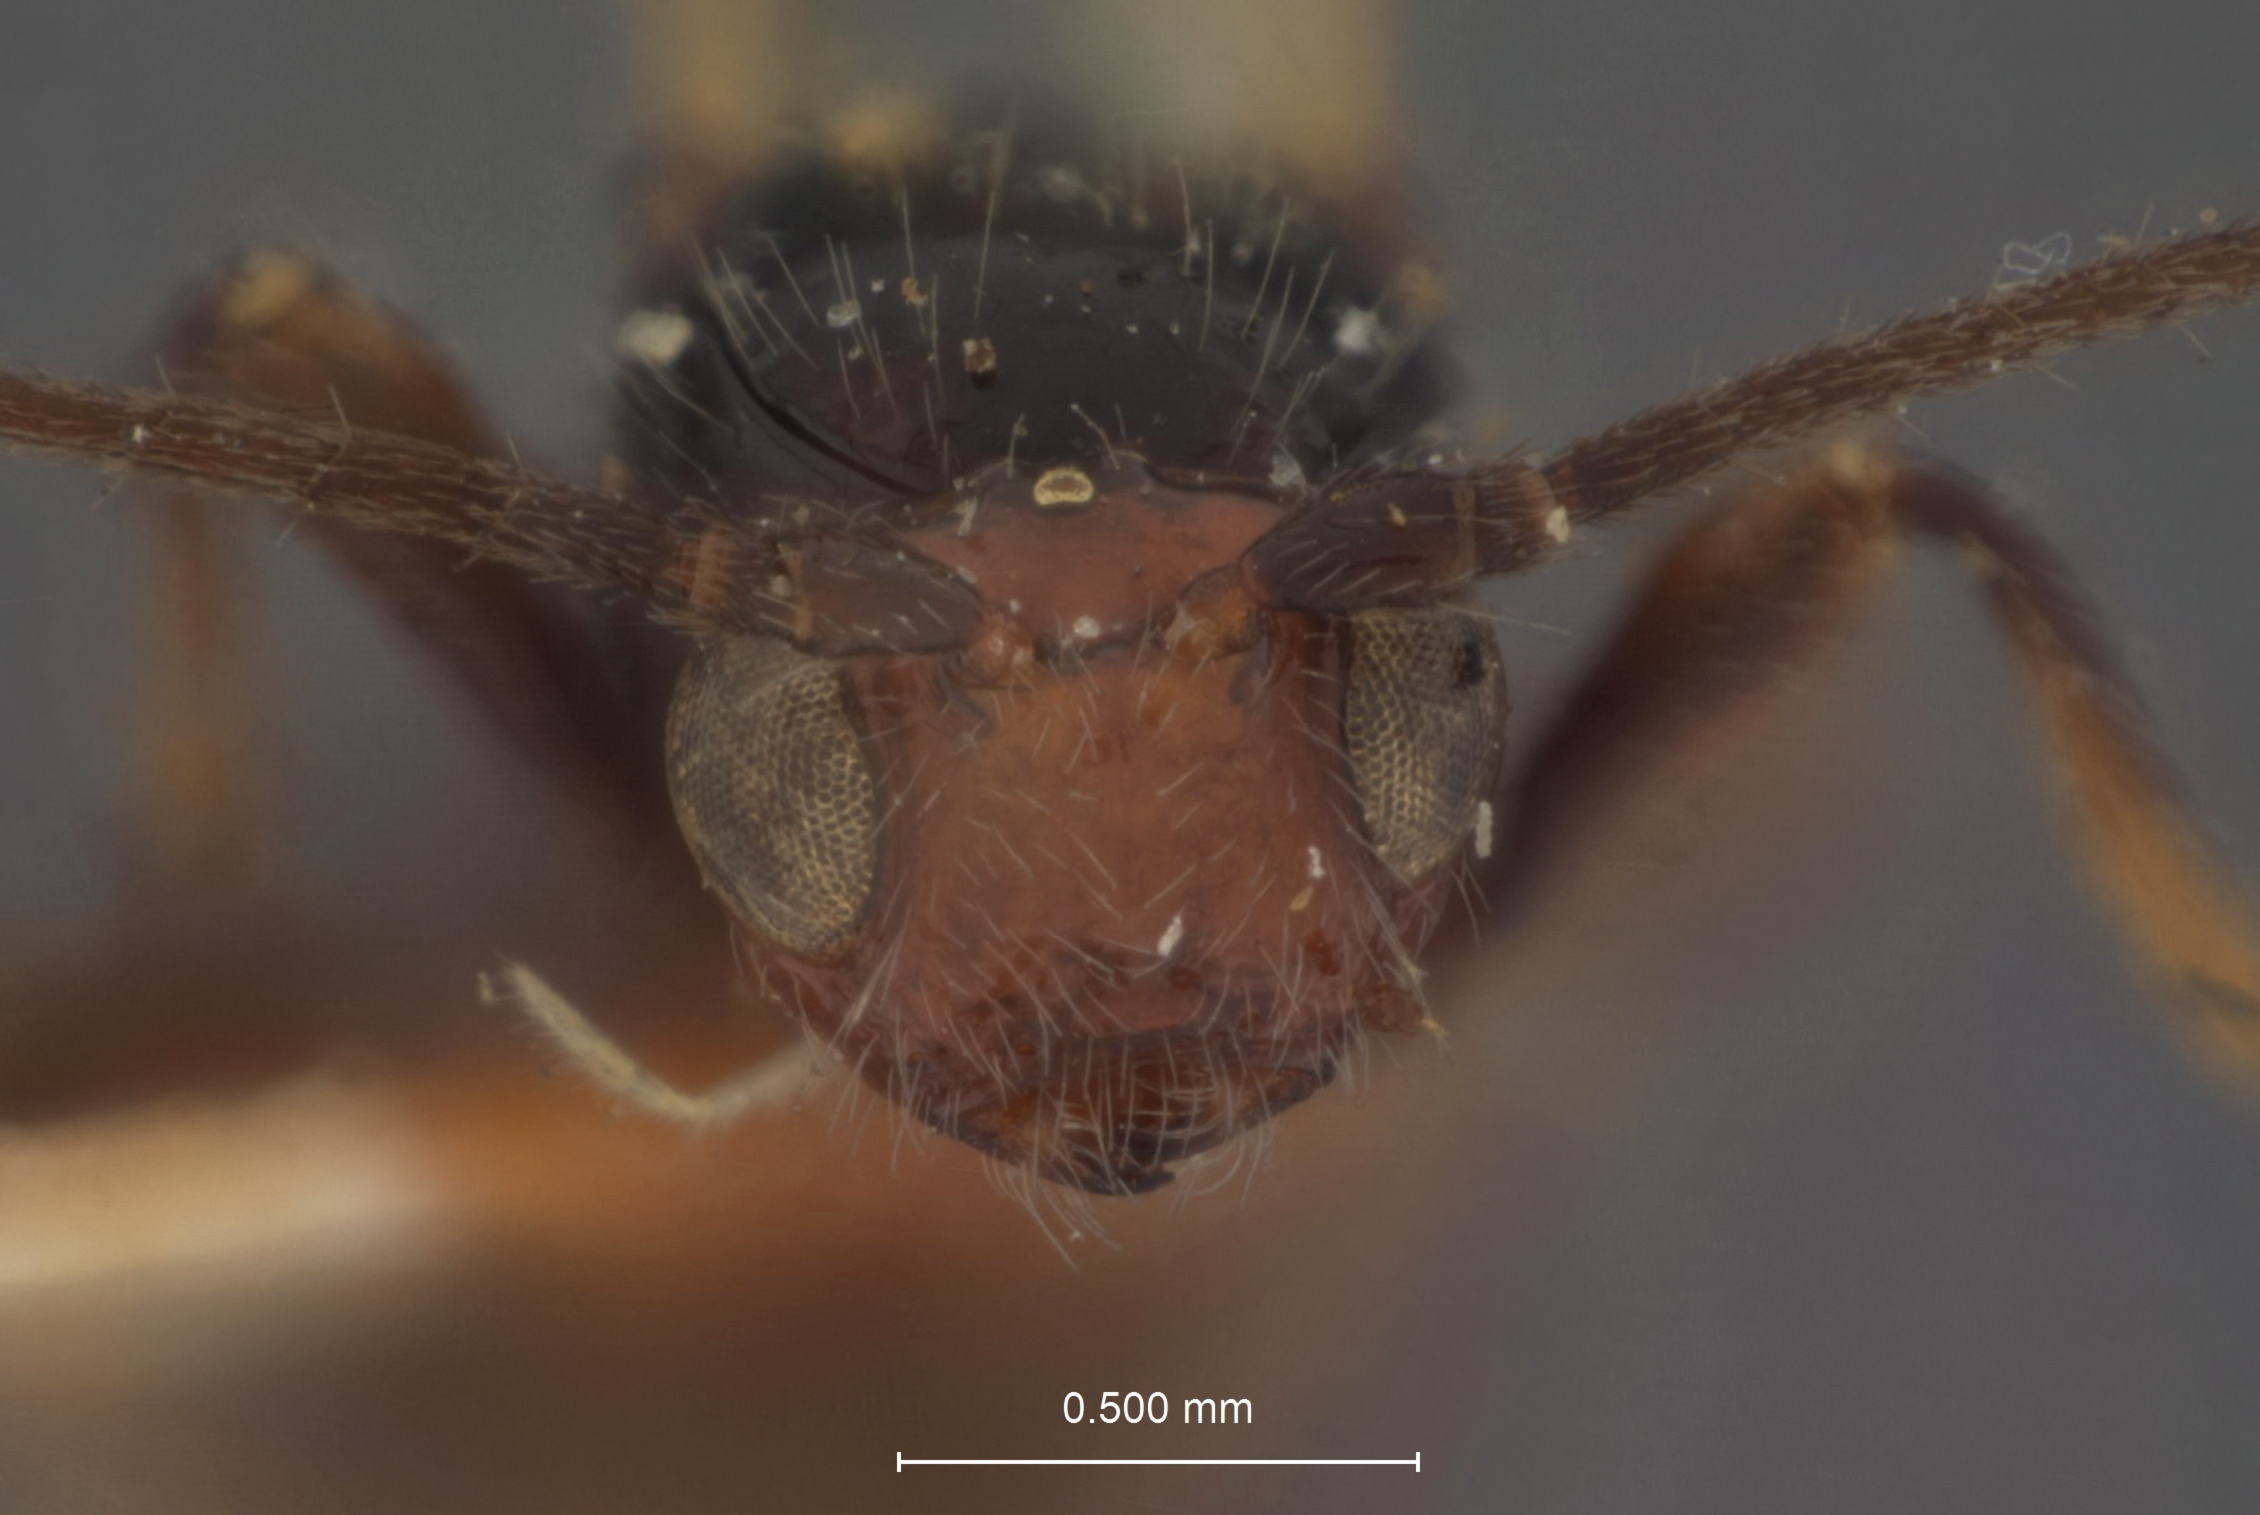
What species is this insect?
Spathius pasyphae
